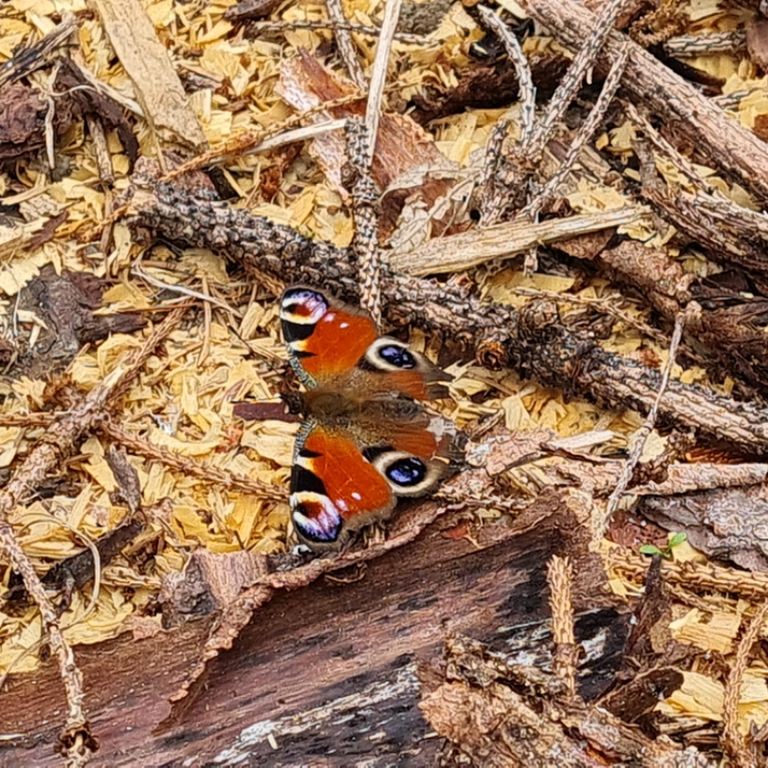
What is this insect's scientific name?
Aglais io
